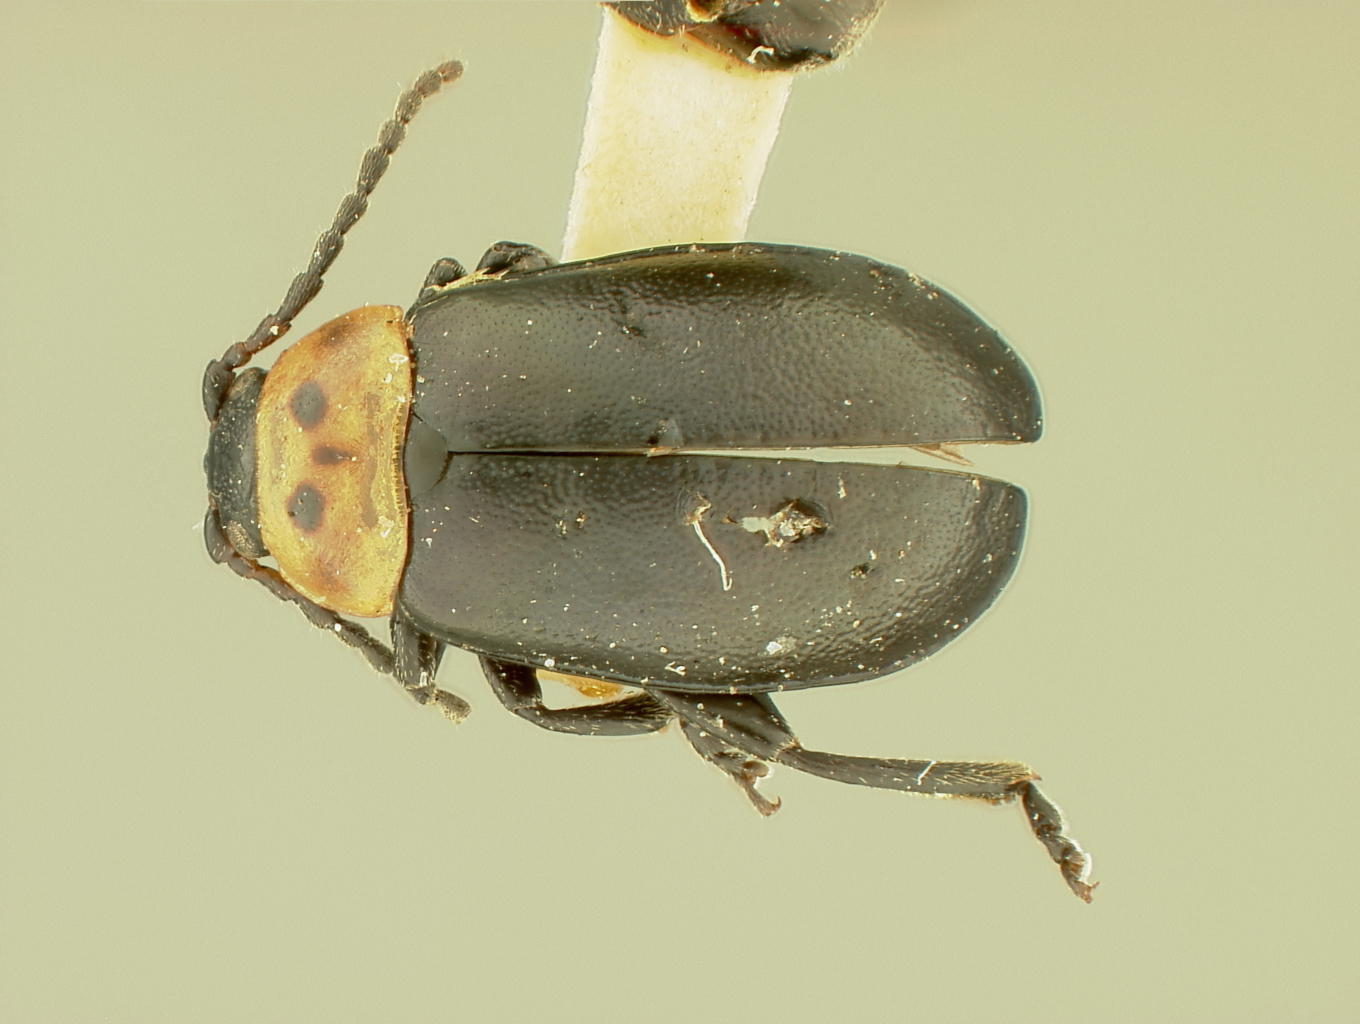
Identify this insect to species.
Disonycha triangularis
